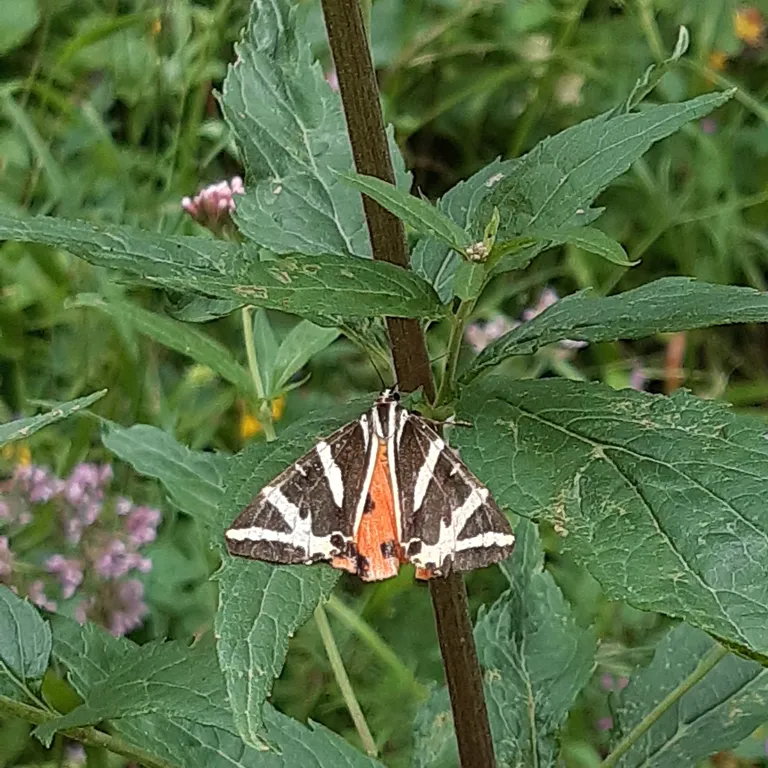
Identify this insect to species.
Euplagia quadripunctaria
